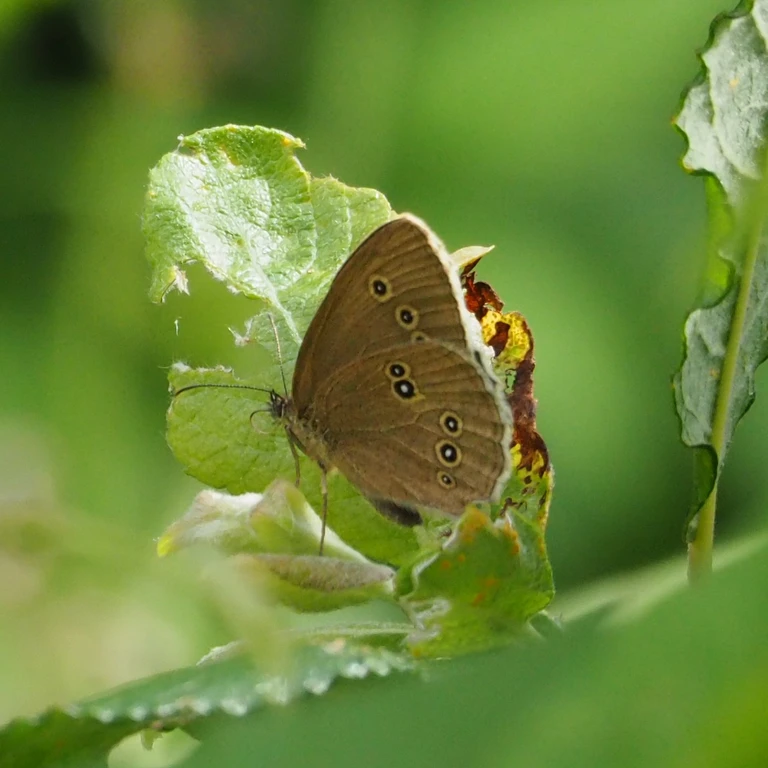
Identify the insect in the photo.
Aphantopus hyperantus
